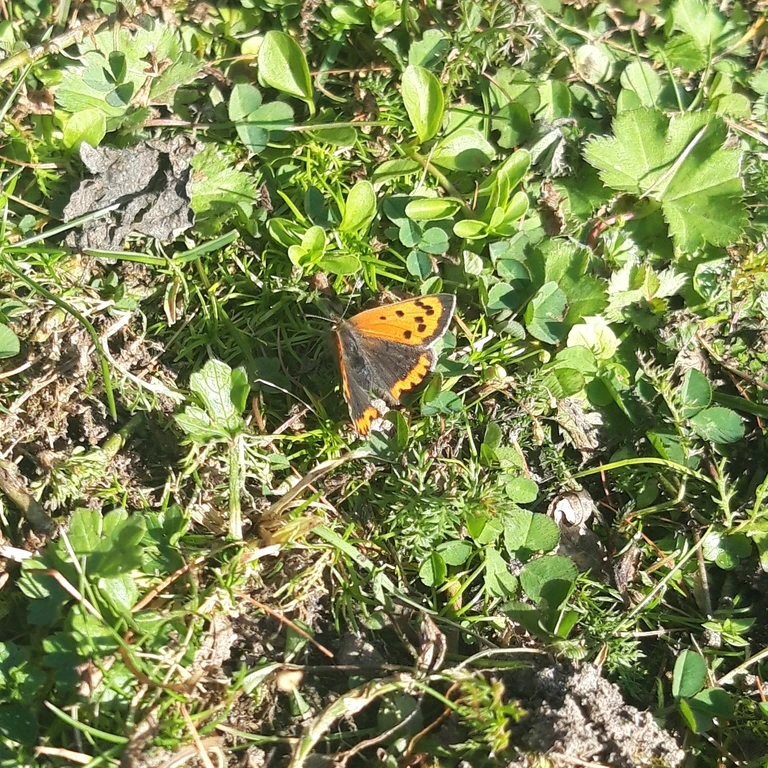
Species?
Lycaena phlaeas
